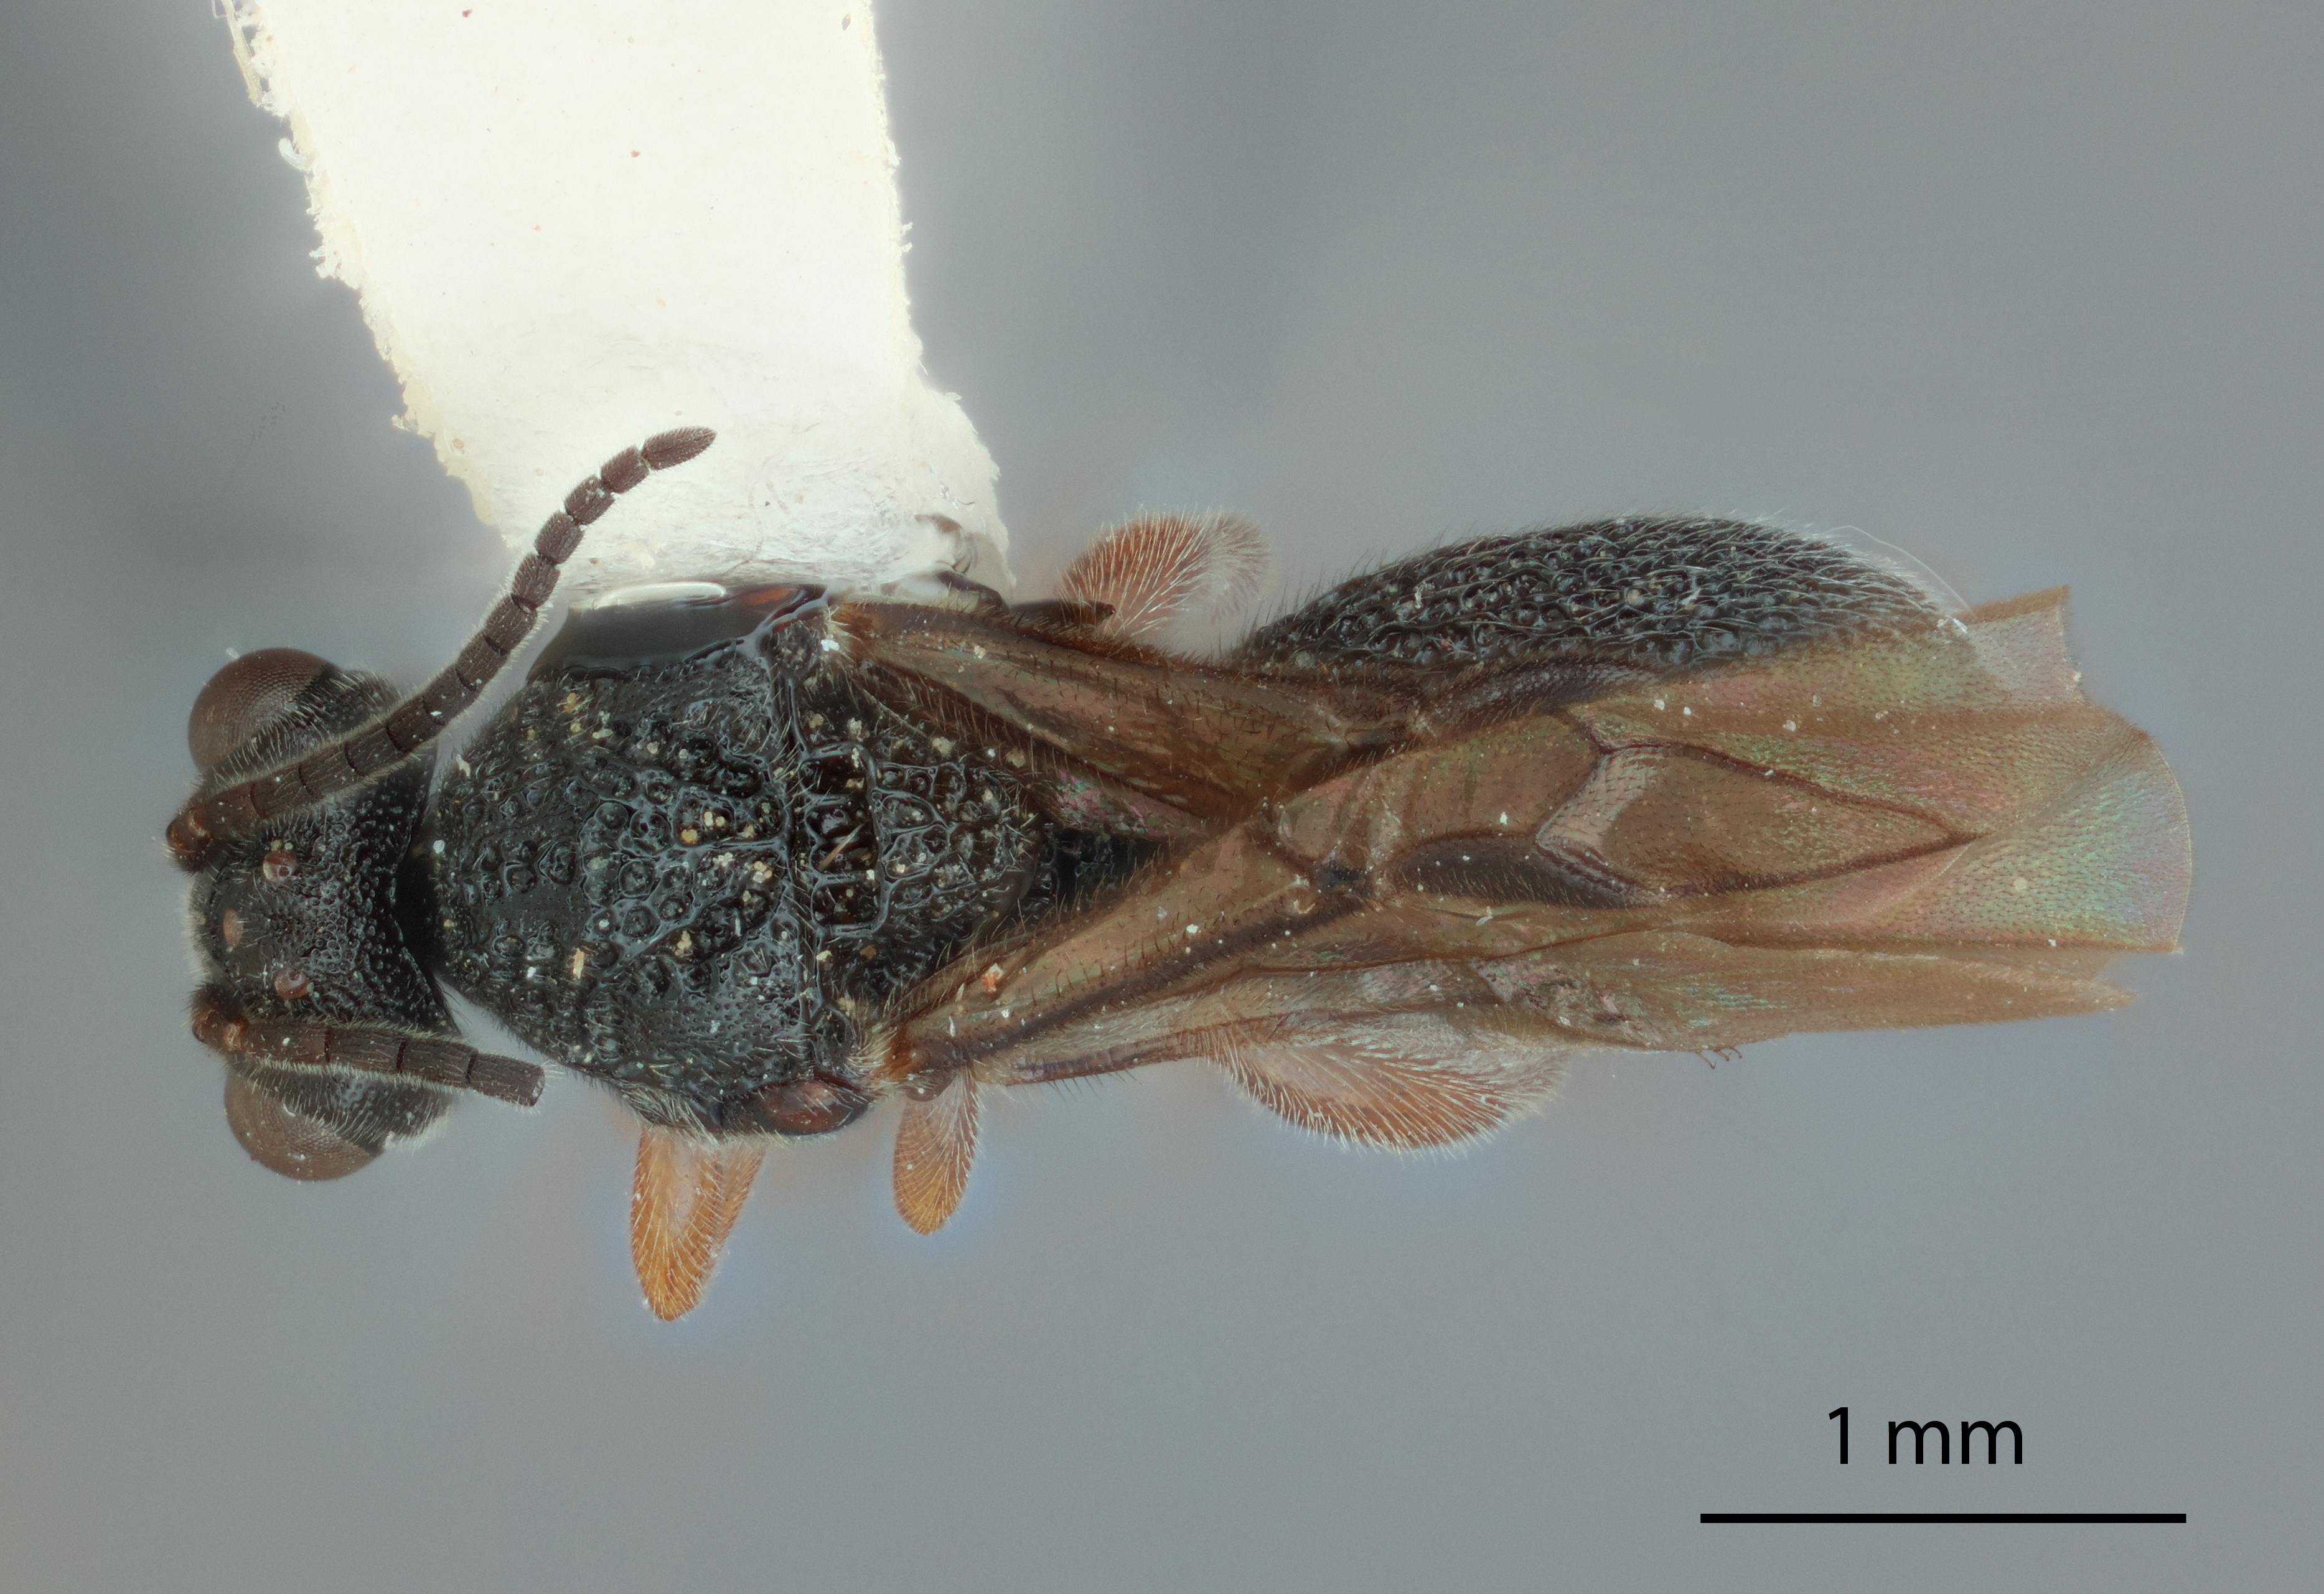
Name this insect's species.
Urosigalphus novissimus
